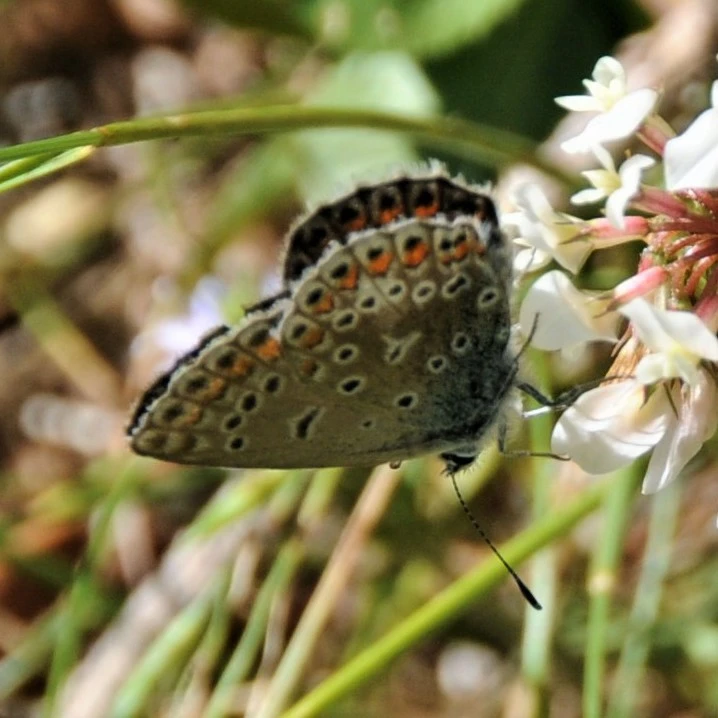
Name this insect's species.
Polyommatus icarus
